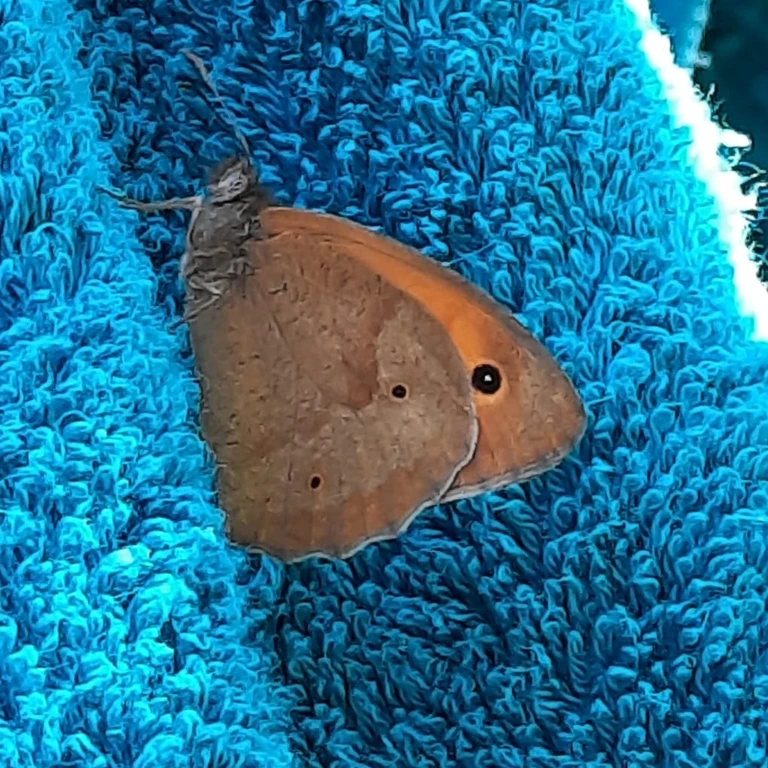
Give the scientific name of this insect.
Maniola jurtina
